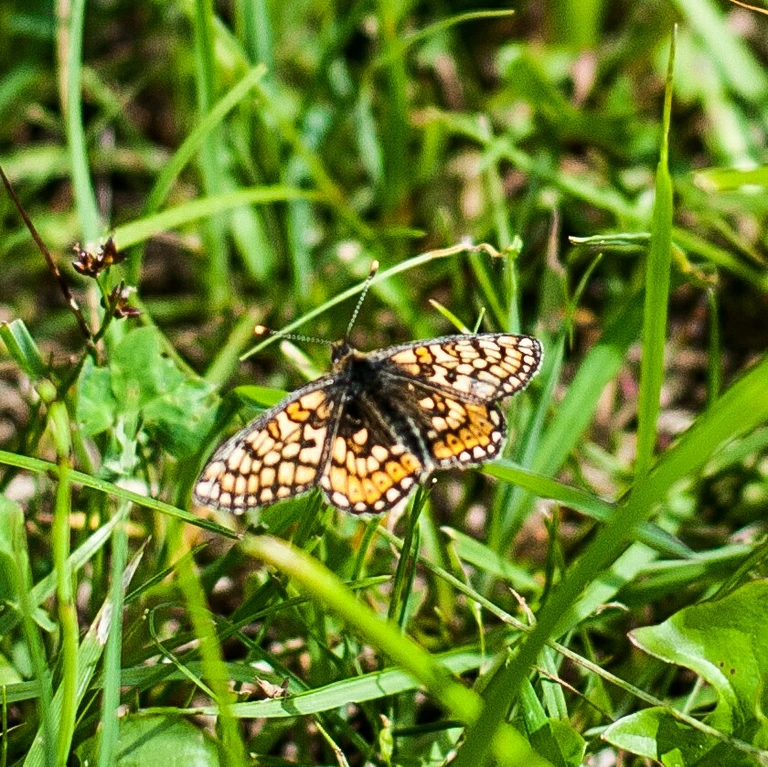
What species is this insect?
Euphydryas aurinia
